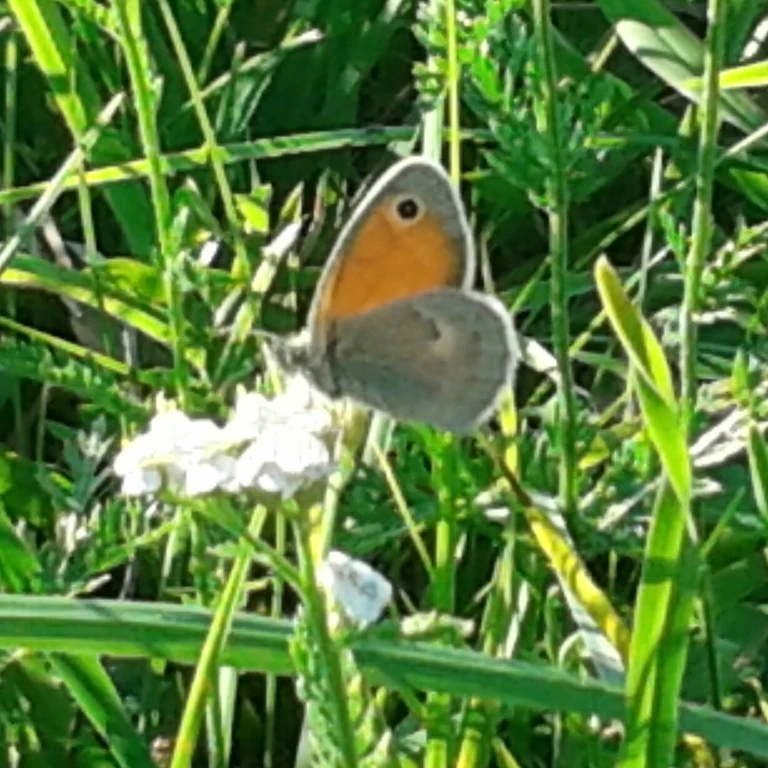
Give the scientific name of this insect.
Coenonympha pamphilus
